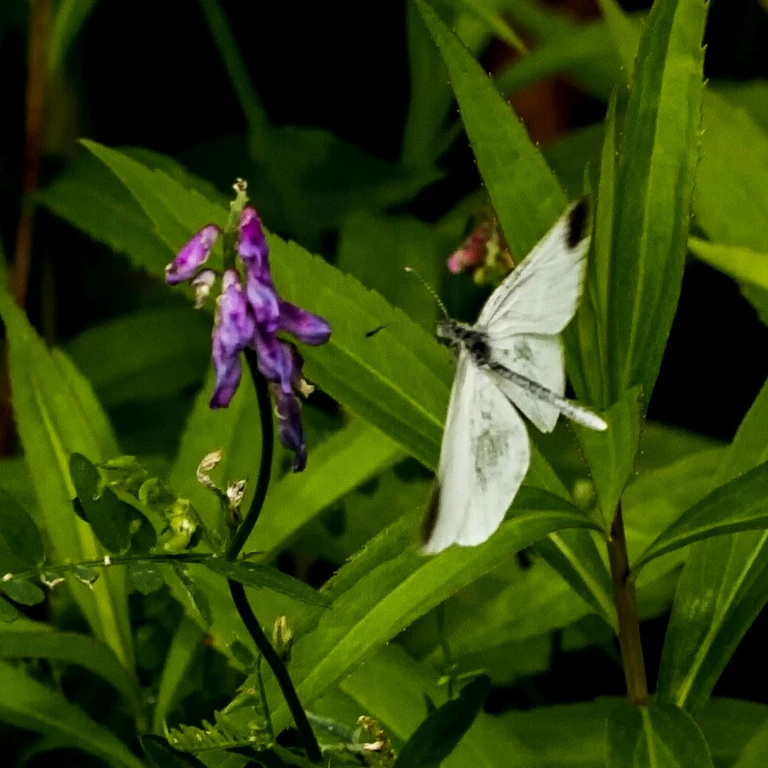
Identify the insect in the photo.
Leptidea sinapis/juvernica
